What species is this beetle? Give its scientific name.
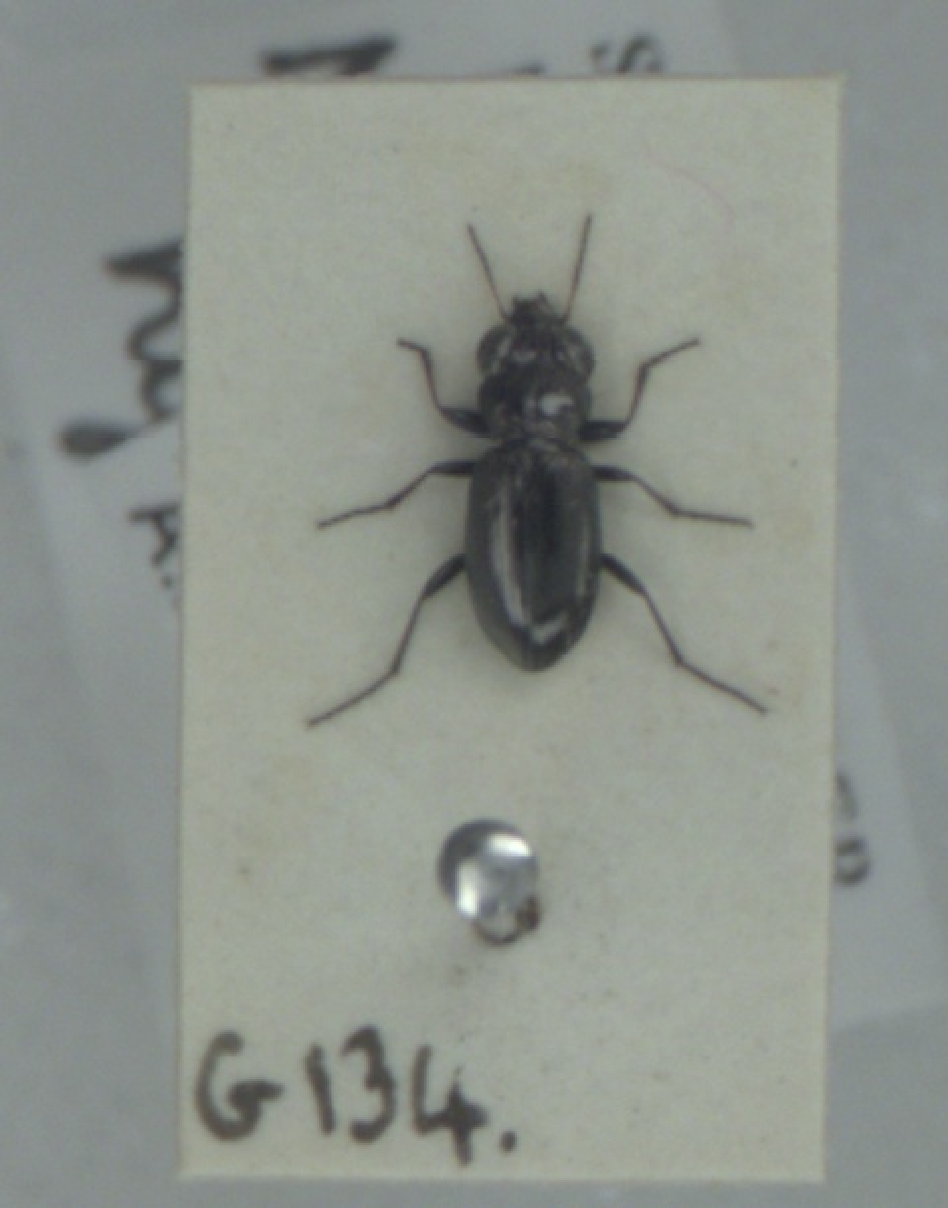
Notiophilus germinyi
